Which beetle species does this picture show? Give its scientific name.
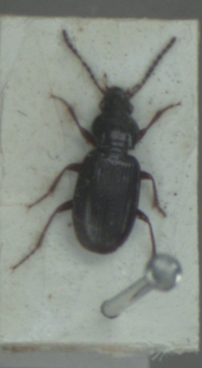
Pterostichus strenuus
